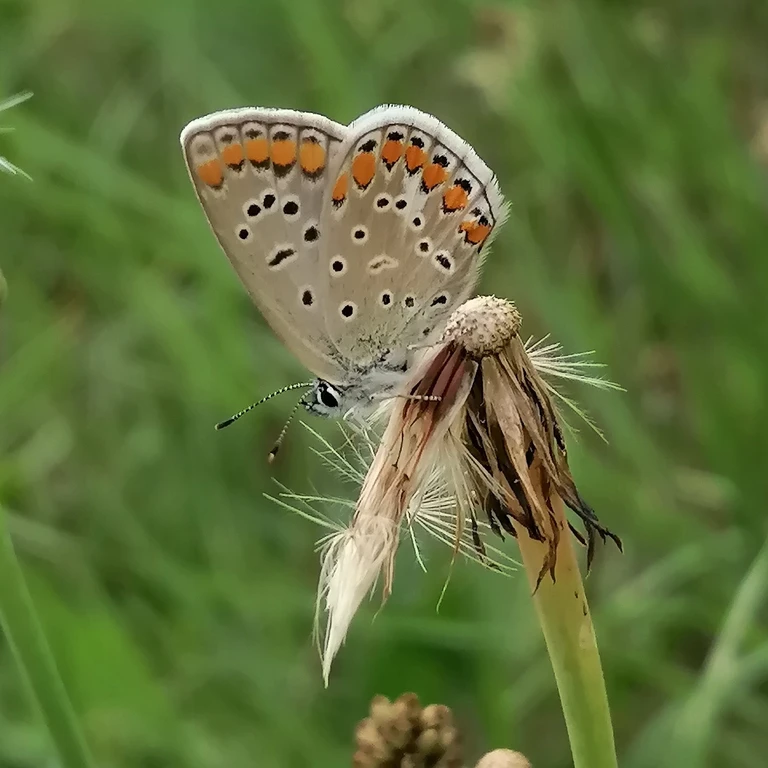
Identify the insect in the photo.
Polyommatus icarus
